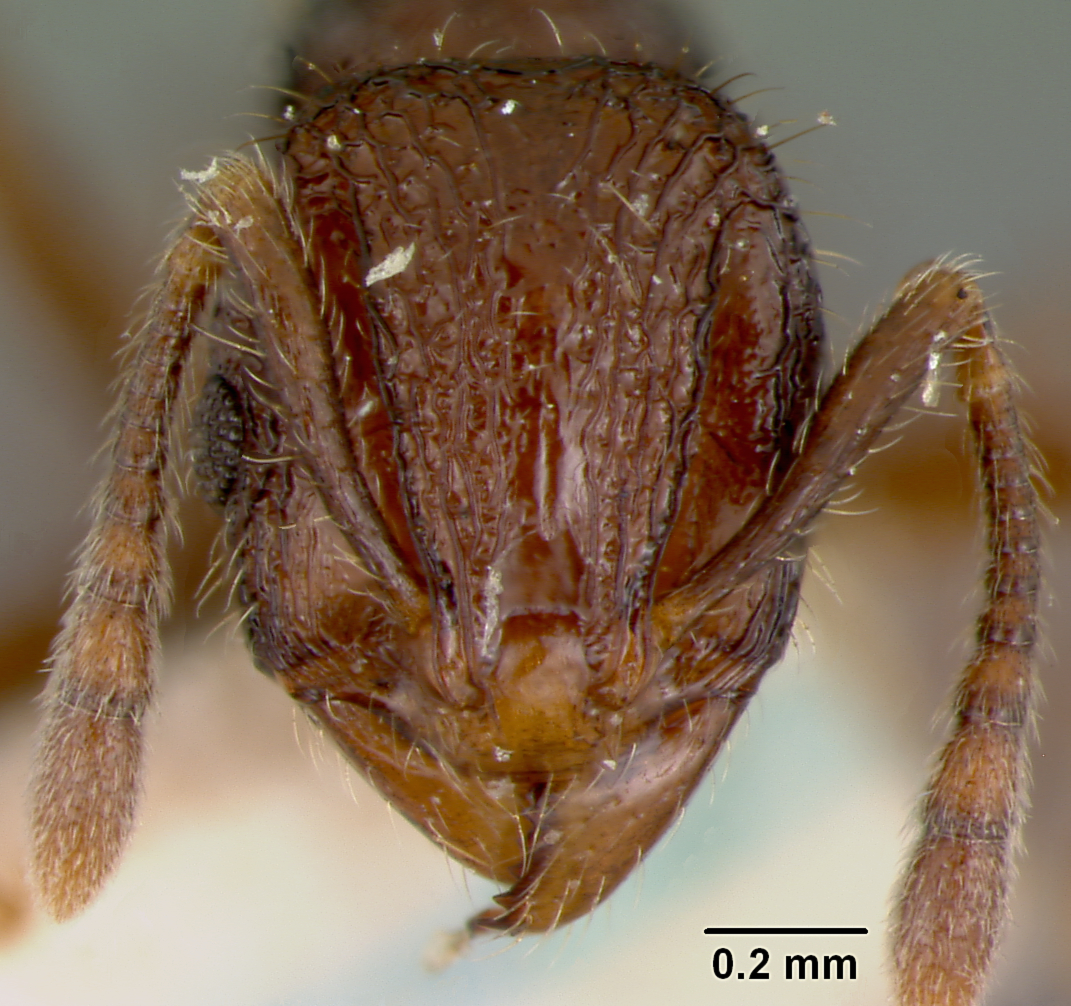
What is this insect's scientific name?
Lordomyrma leae
